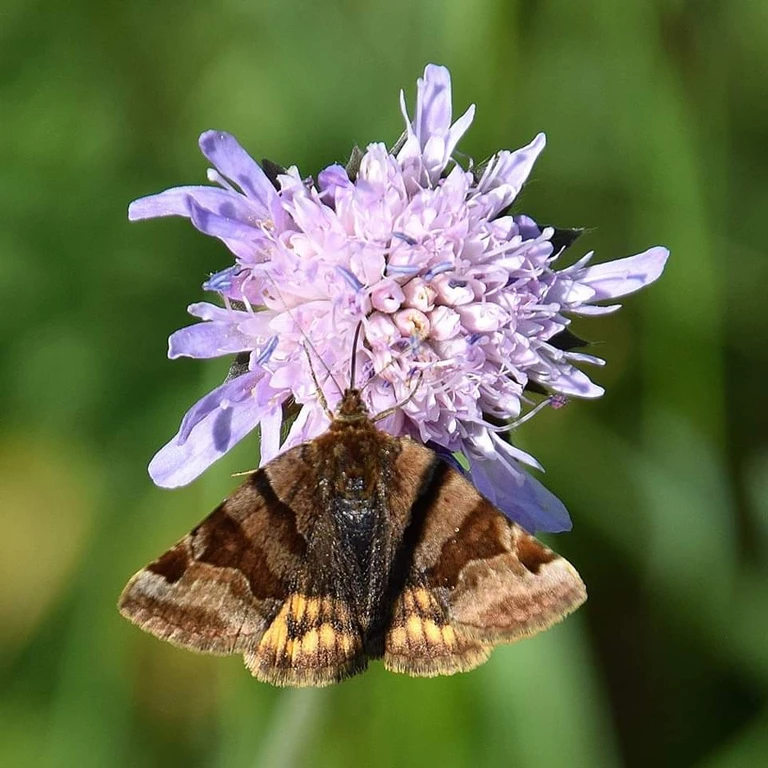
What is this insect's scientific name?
Euclidia glyphica
